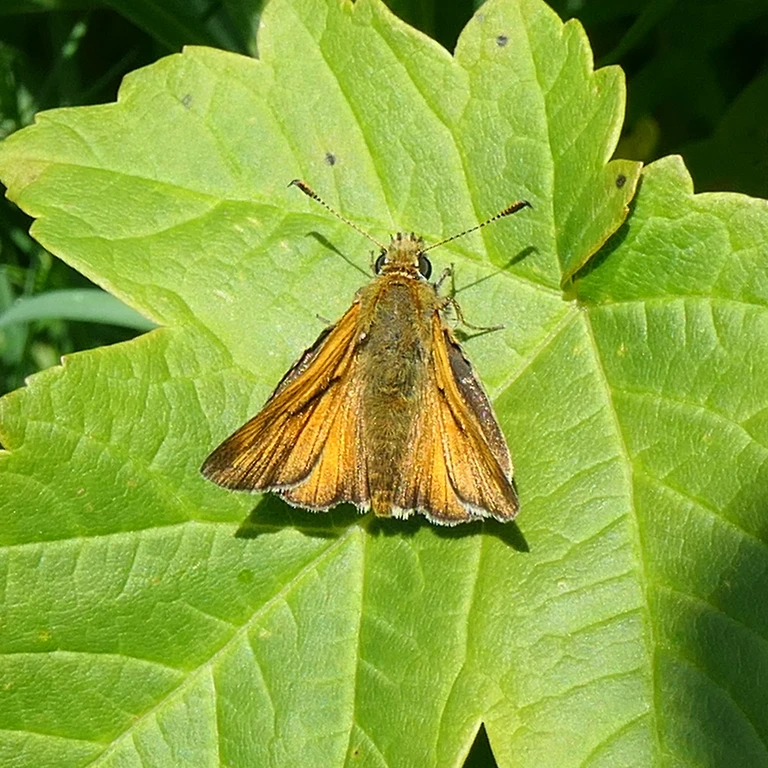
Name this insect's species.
Ochlodes sylvanus (also Ochlodes venata)
